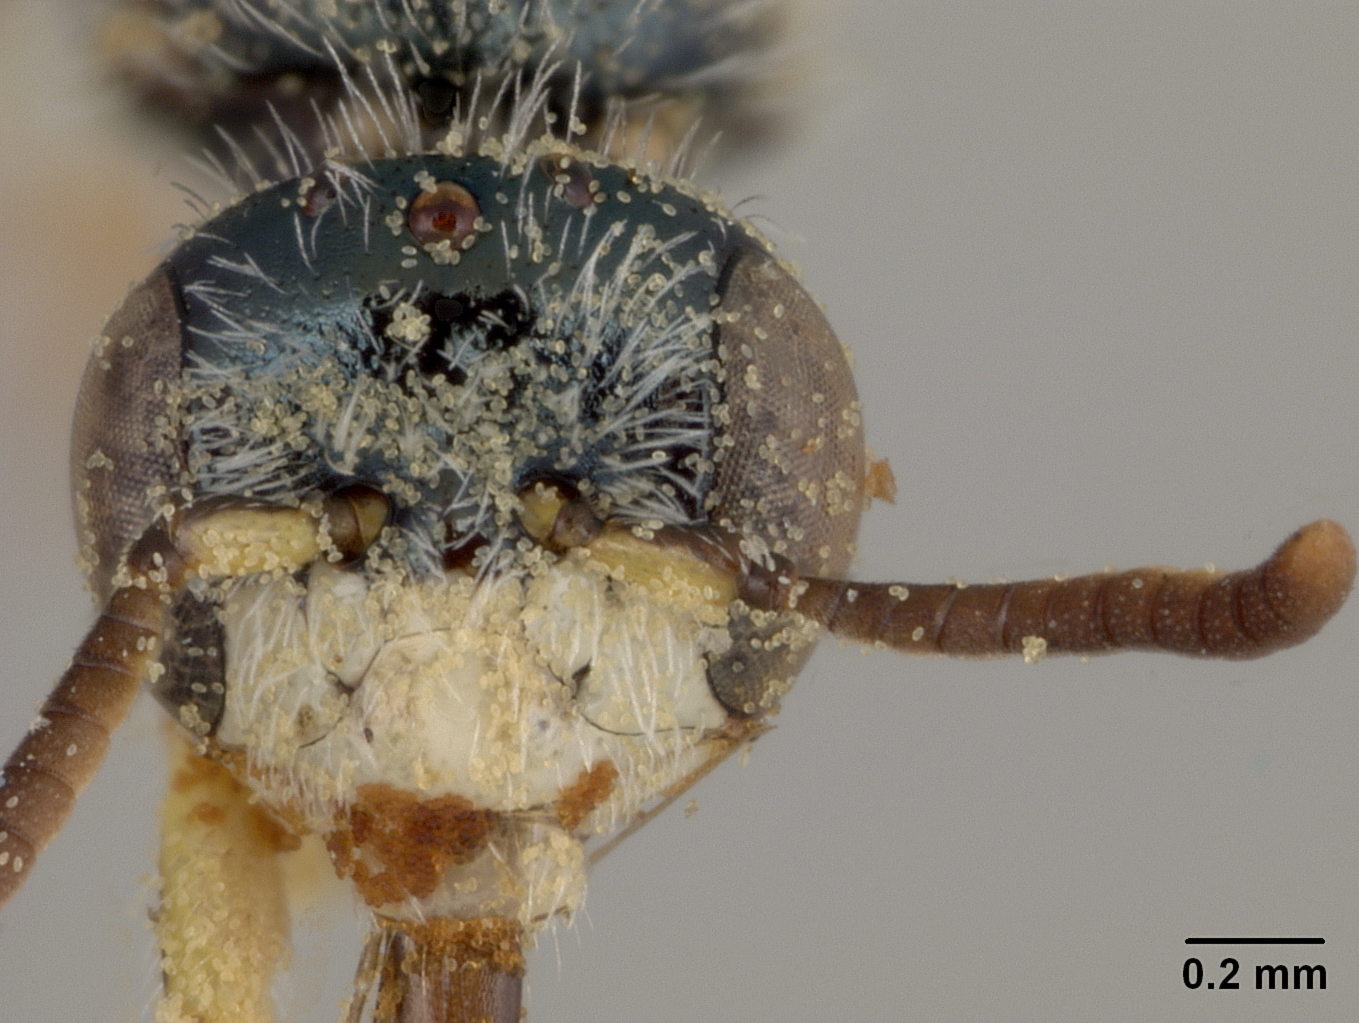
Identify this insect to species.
Perdita eucnides
